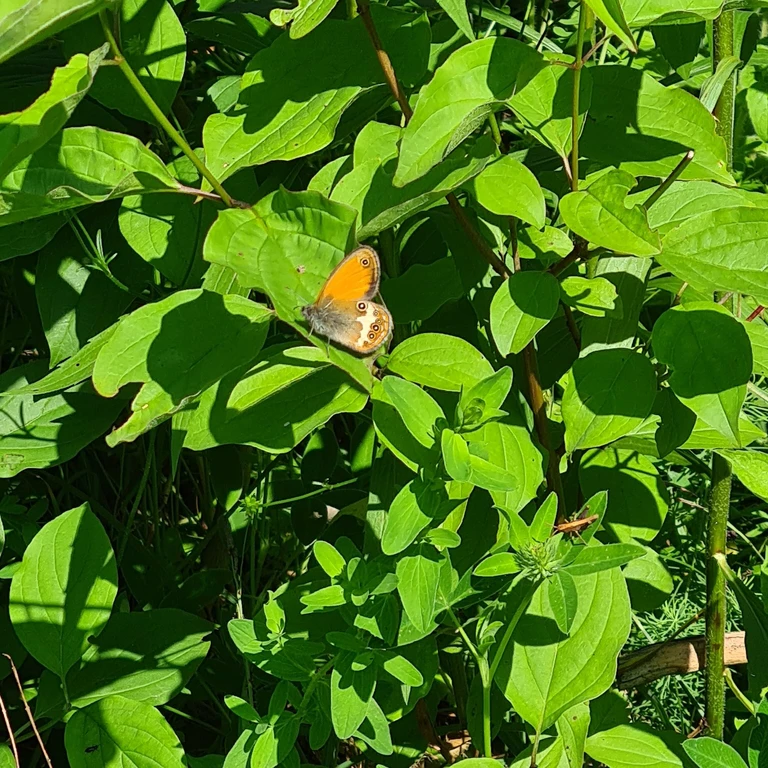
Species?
Coenonympha arcania
